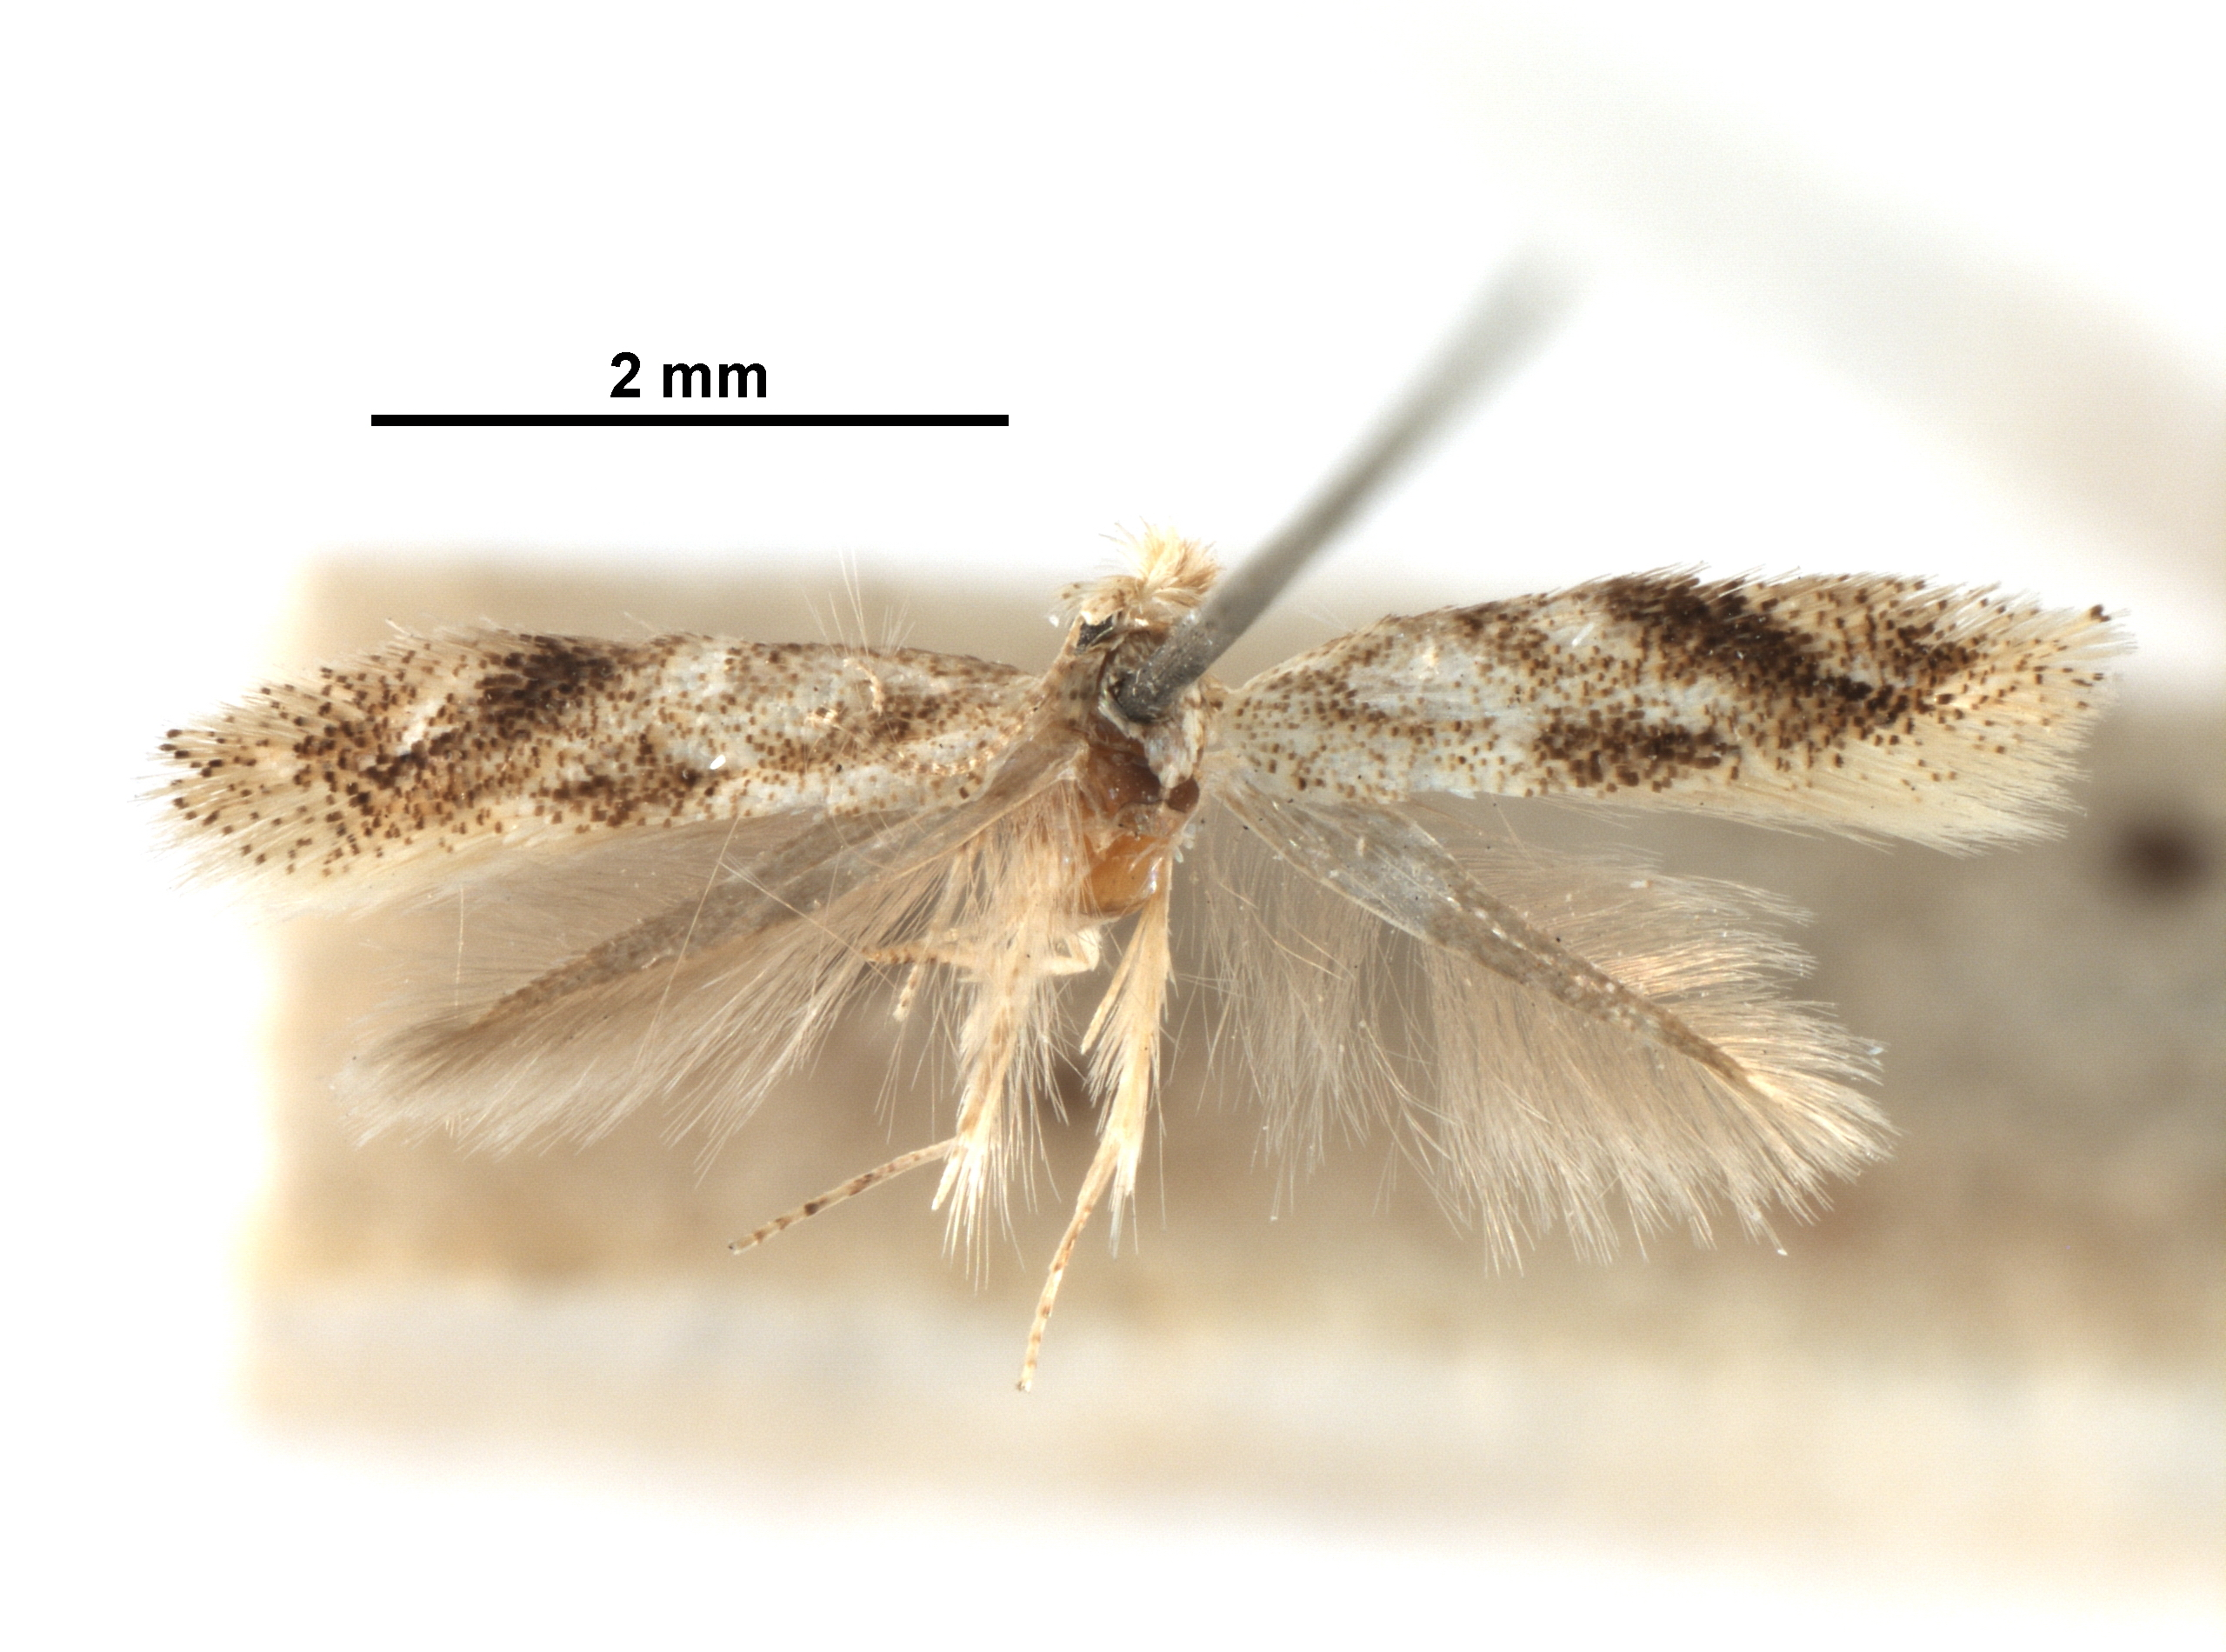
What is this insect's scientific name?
Bucculatrix pomifoliella
